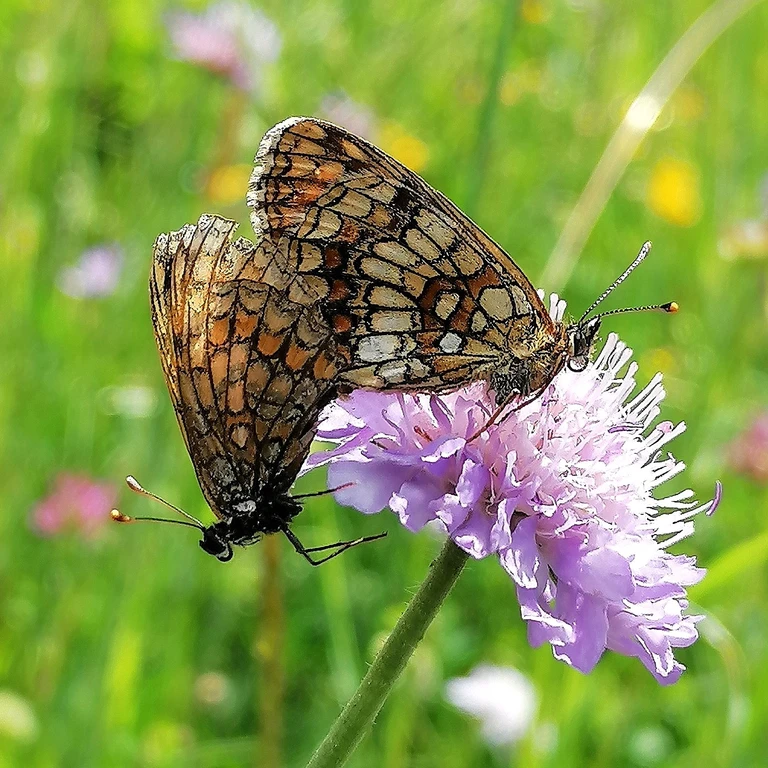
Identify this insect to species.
Melitaea athalia
